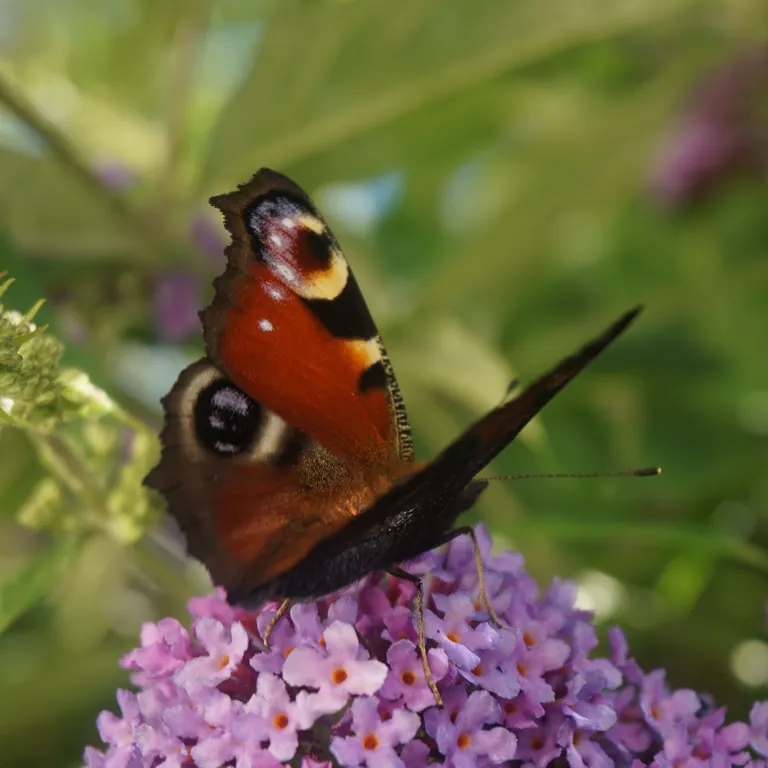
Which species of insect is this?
Aglais io
